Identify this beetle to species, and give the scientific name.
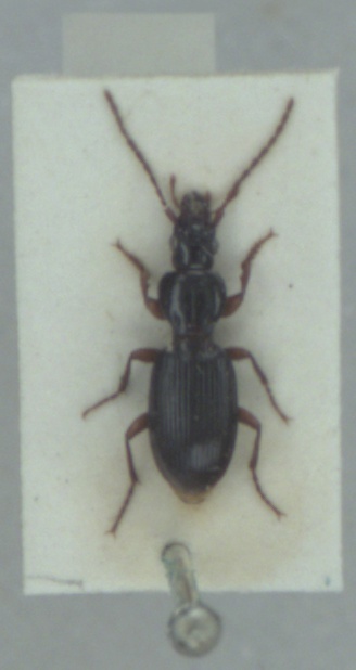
Stomis pumicatus
